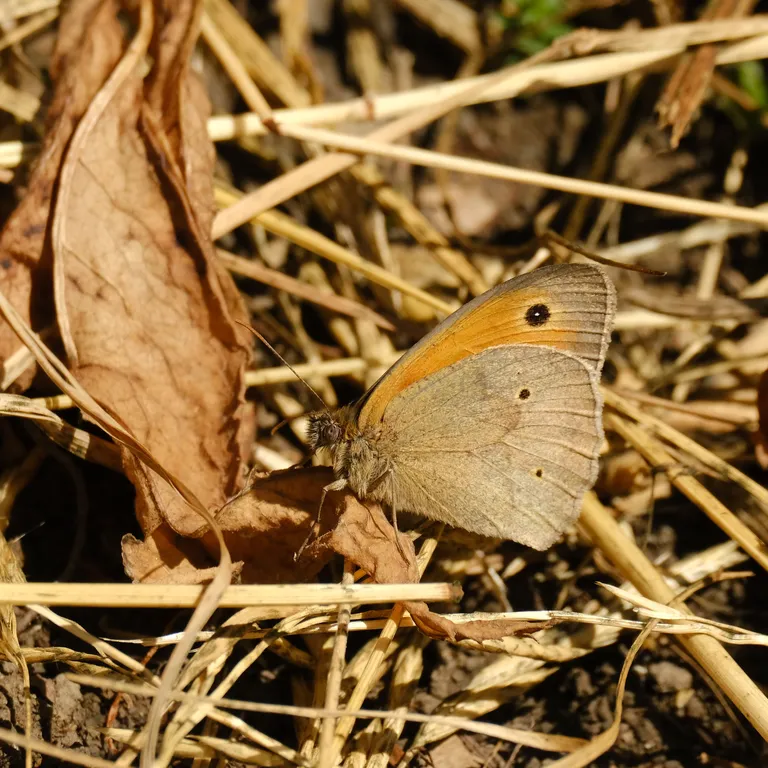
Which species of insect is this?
Maniola jurtina
